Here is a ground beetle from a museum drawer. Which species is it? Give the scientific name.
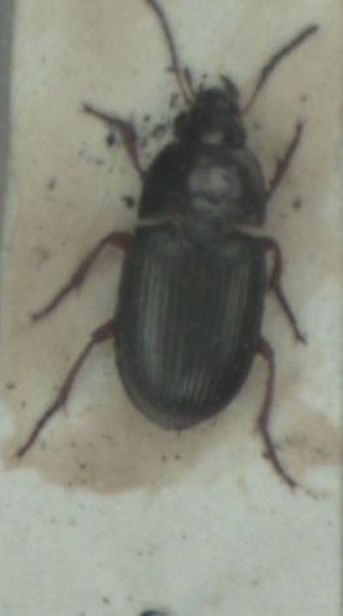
Amara familiaris
